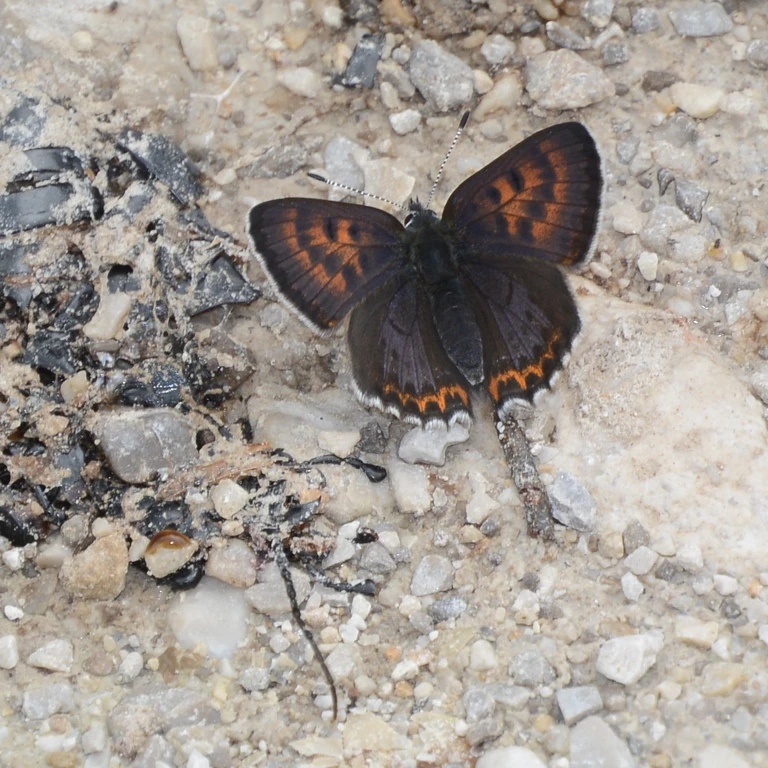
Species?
Lycaena helle (also Helleia helle)
